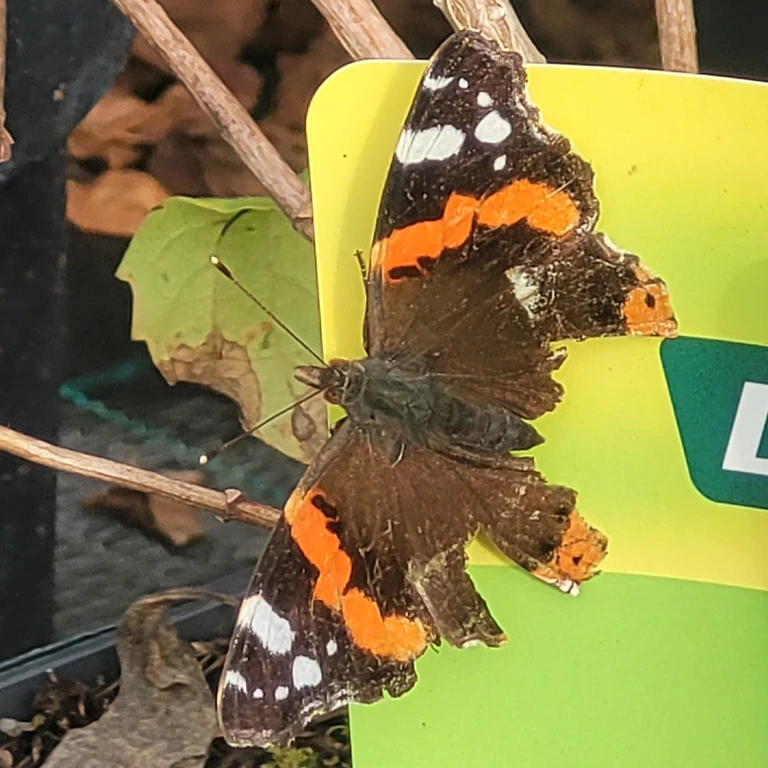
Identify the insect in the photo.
Vanessa atalanta
